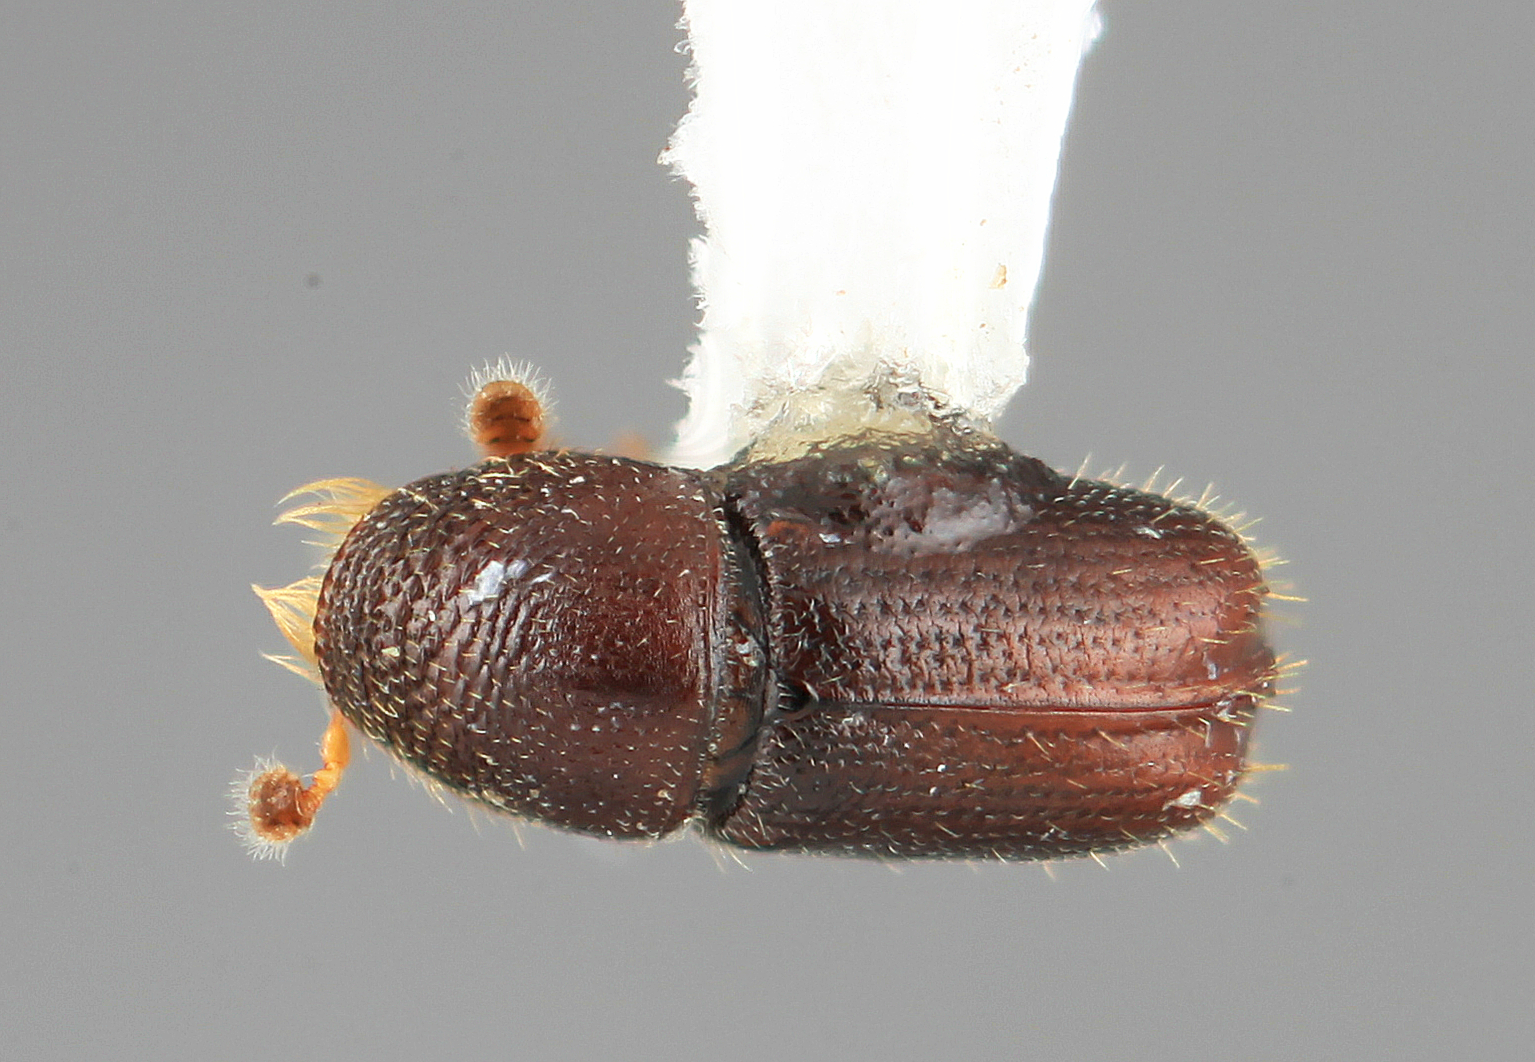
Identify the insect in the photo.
Pityophthorus reticulatus
